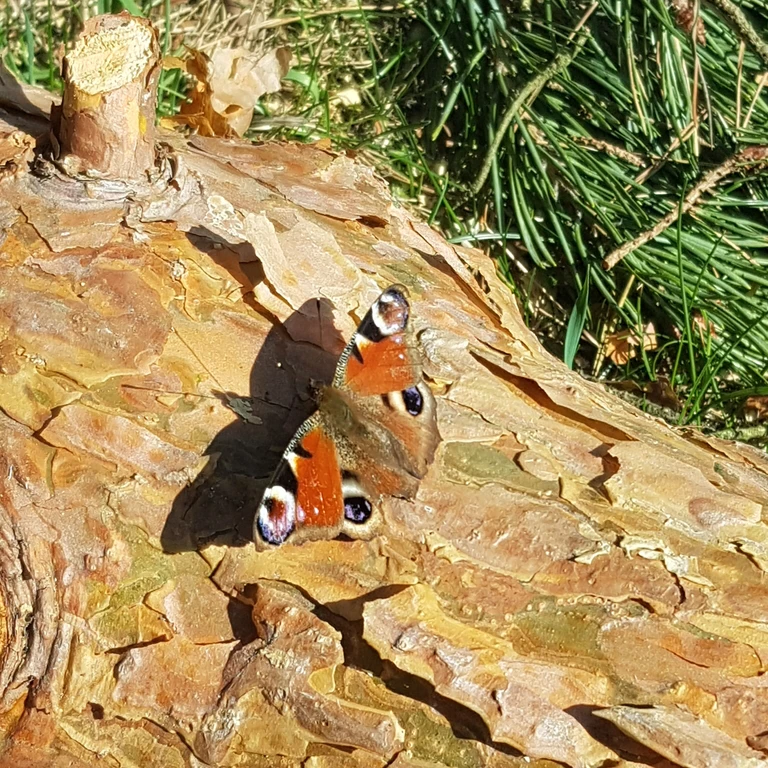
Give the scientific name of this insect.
Aglais io
